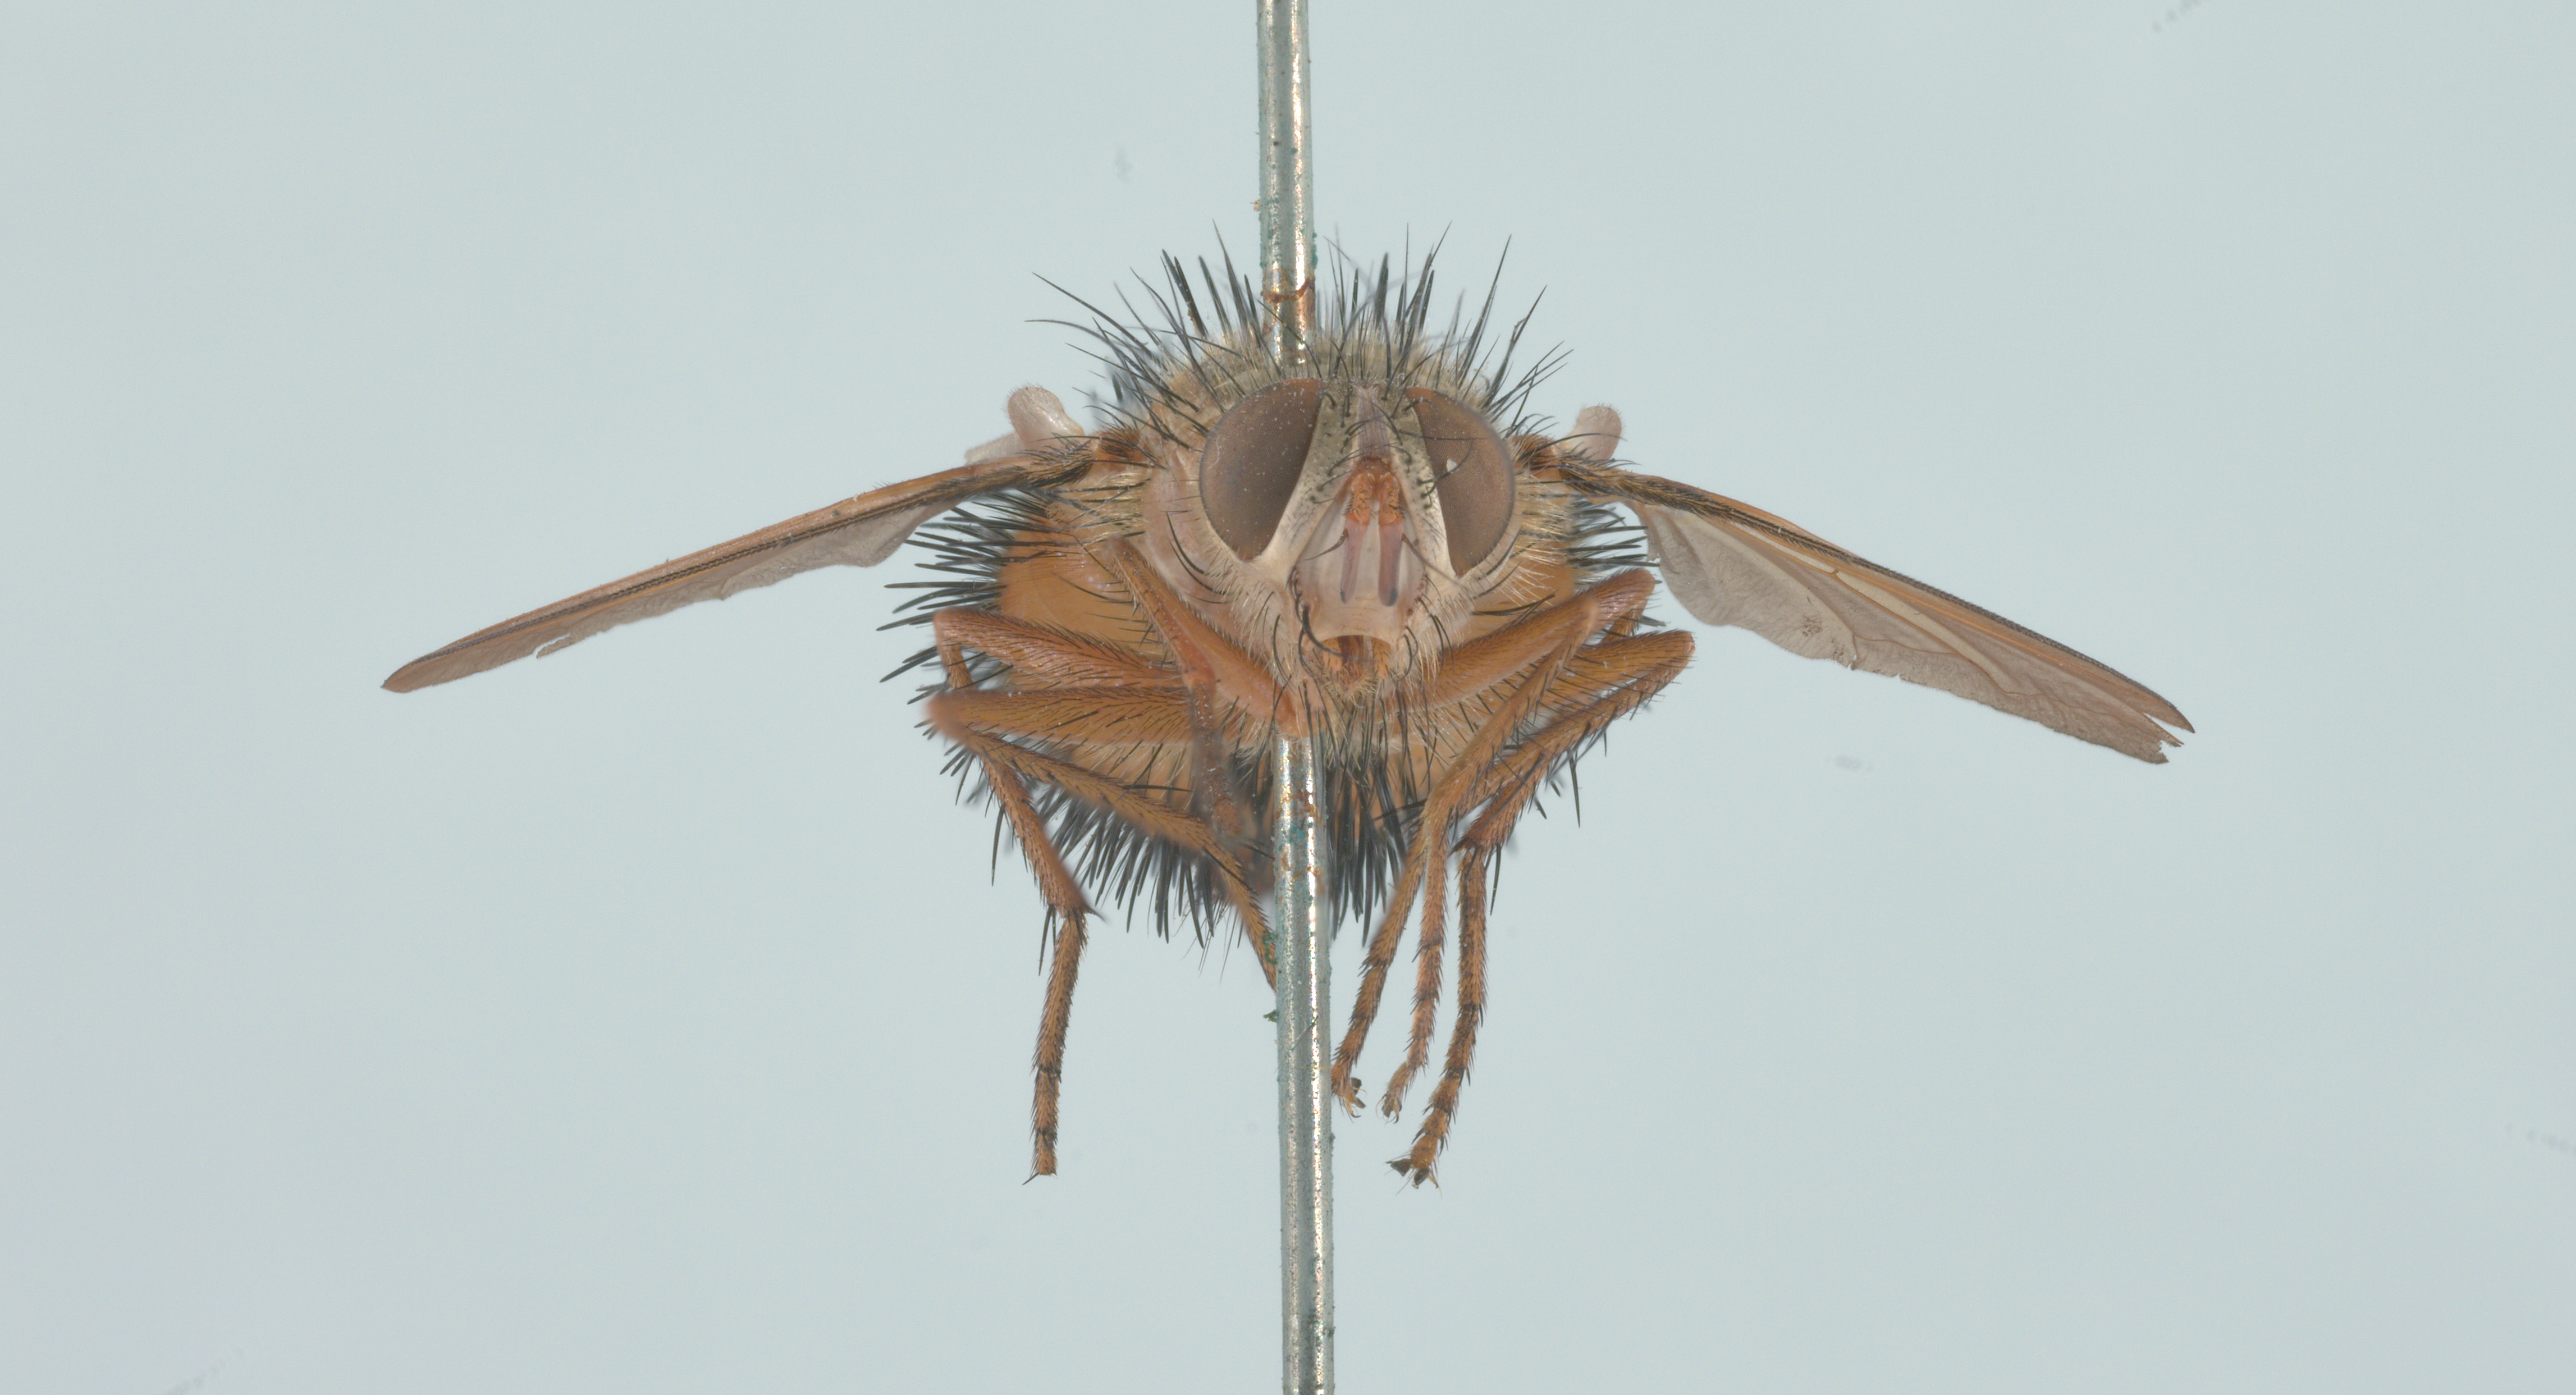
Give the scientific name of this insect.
Adejeania vexatrix
